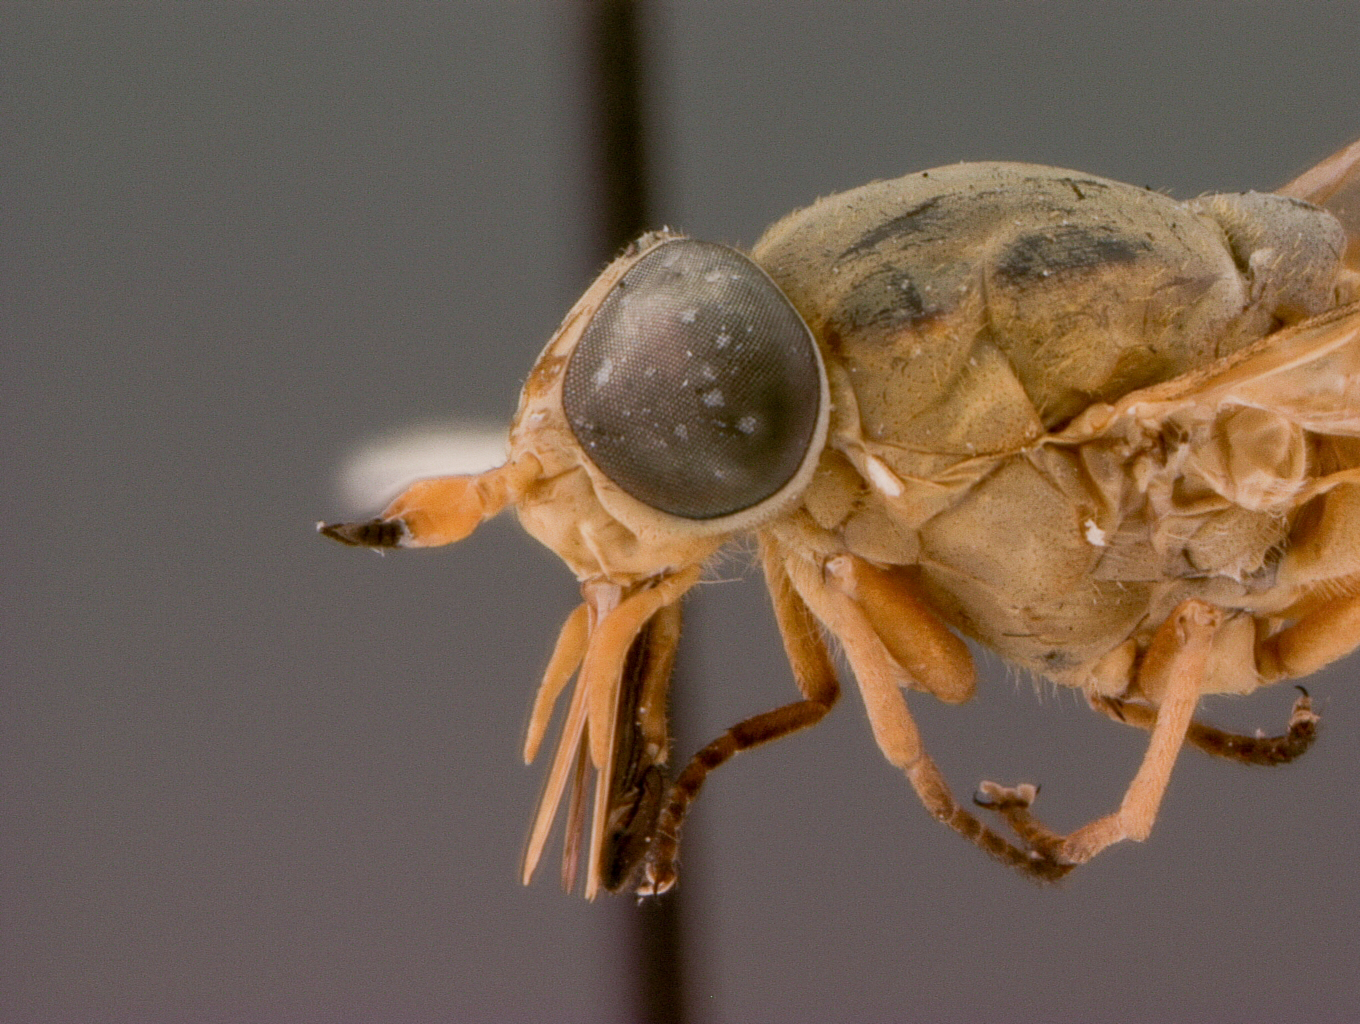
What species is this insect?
Mesomyia fulvissima
